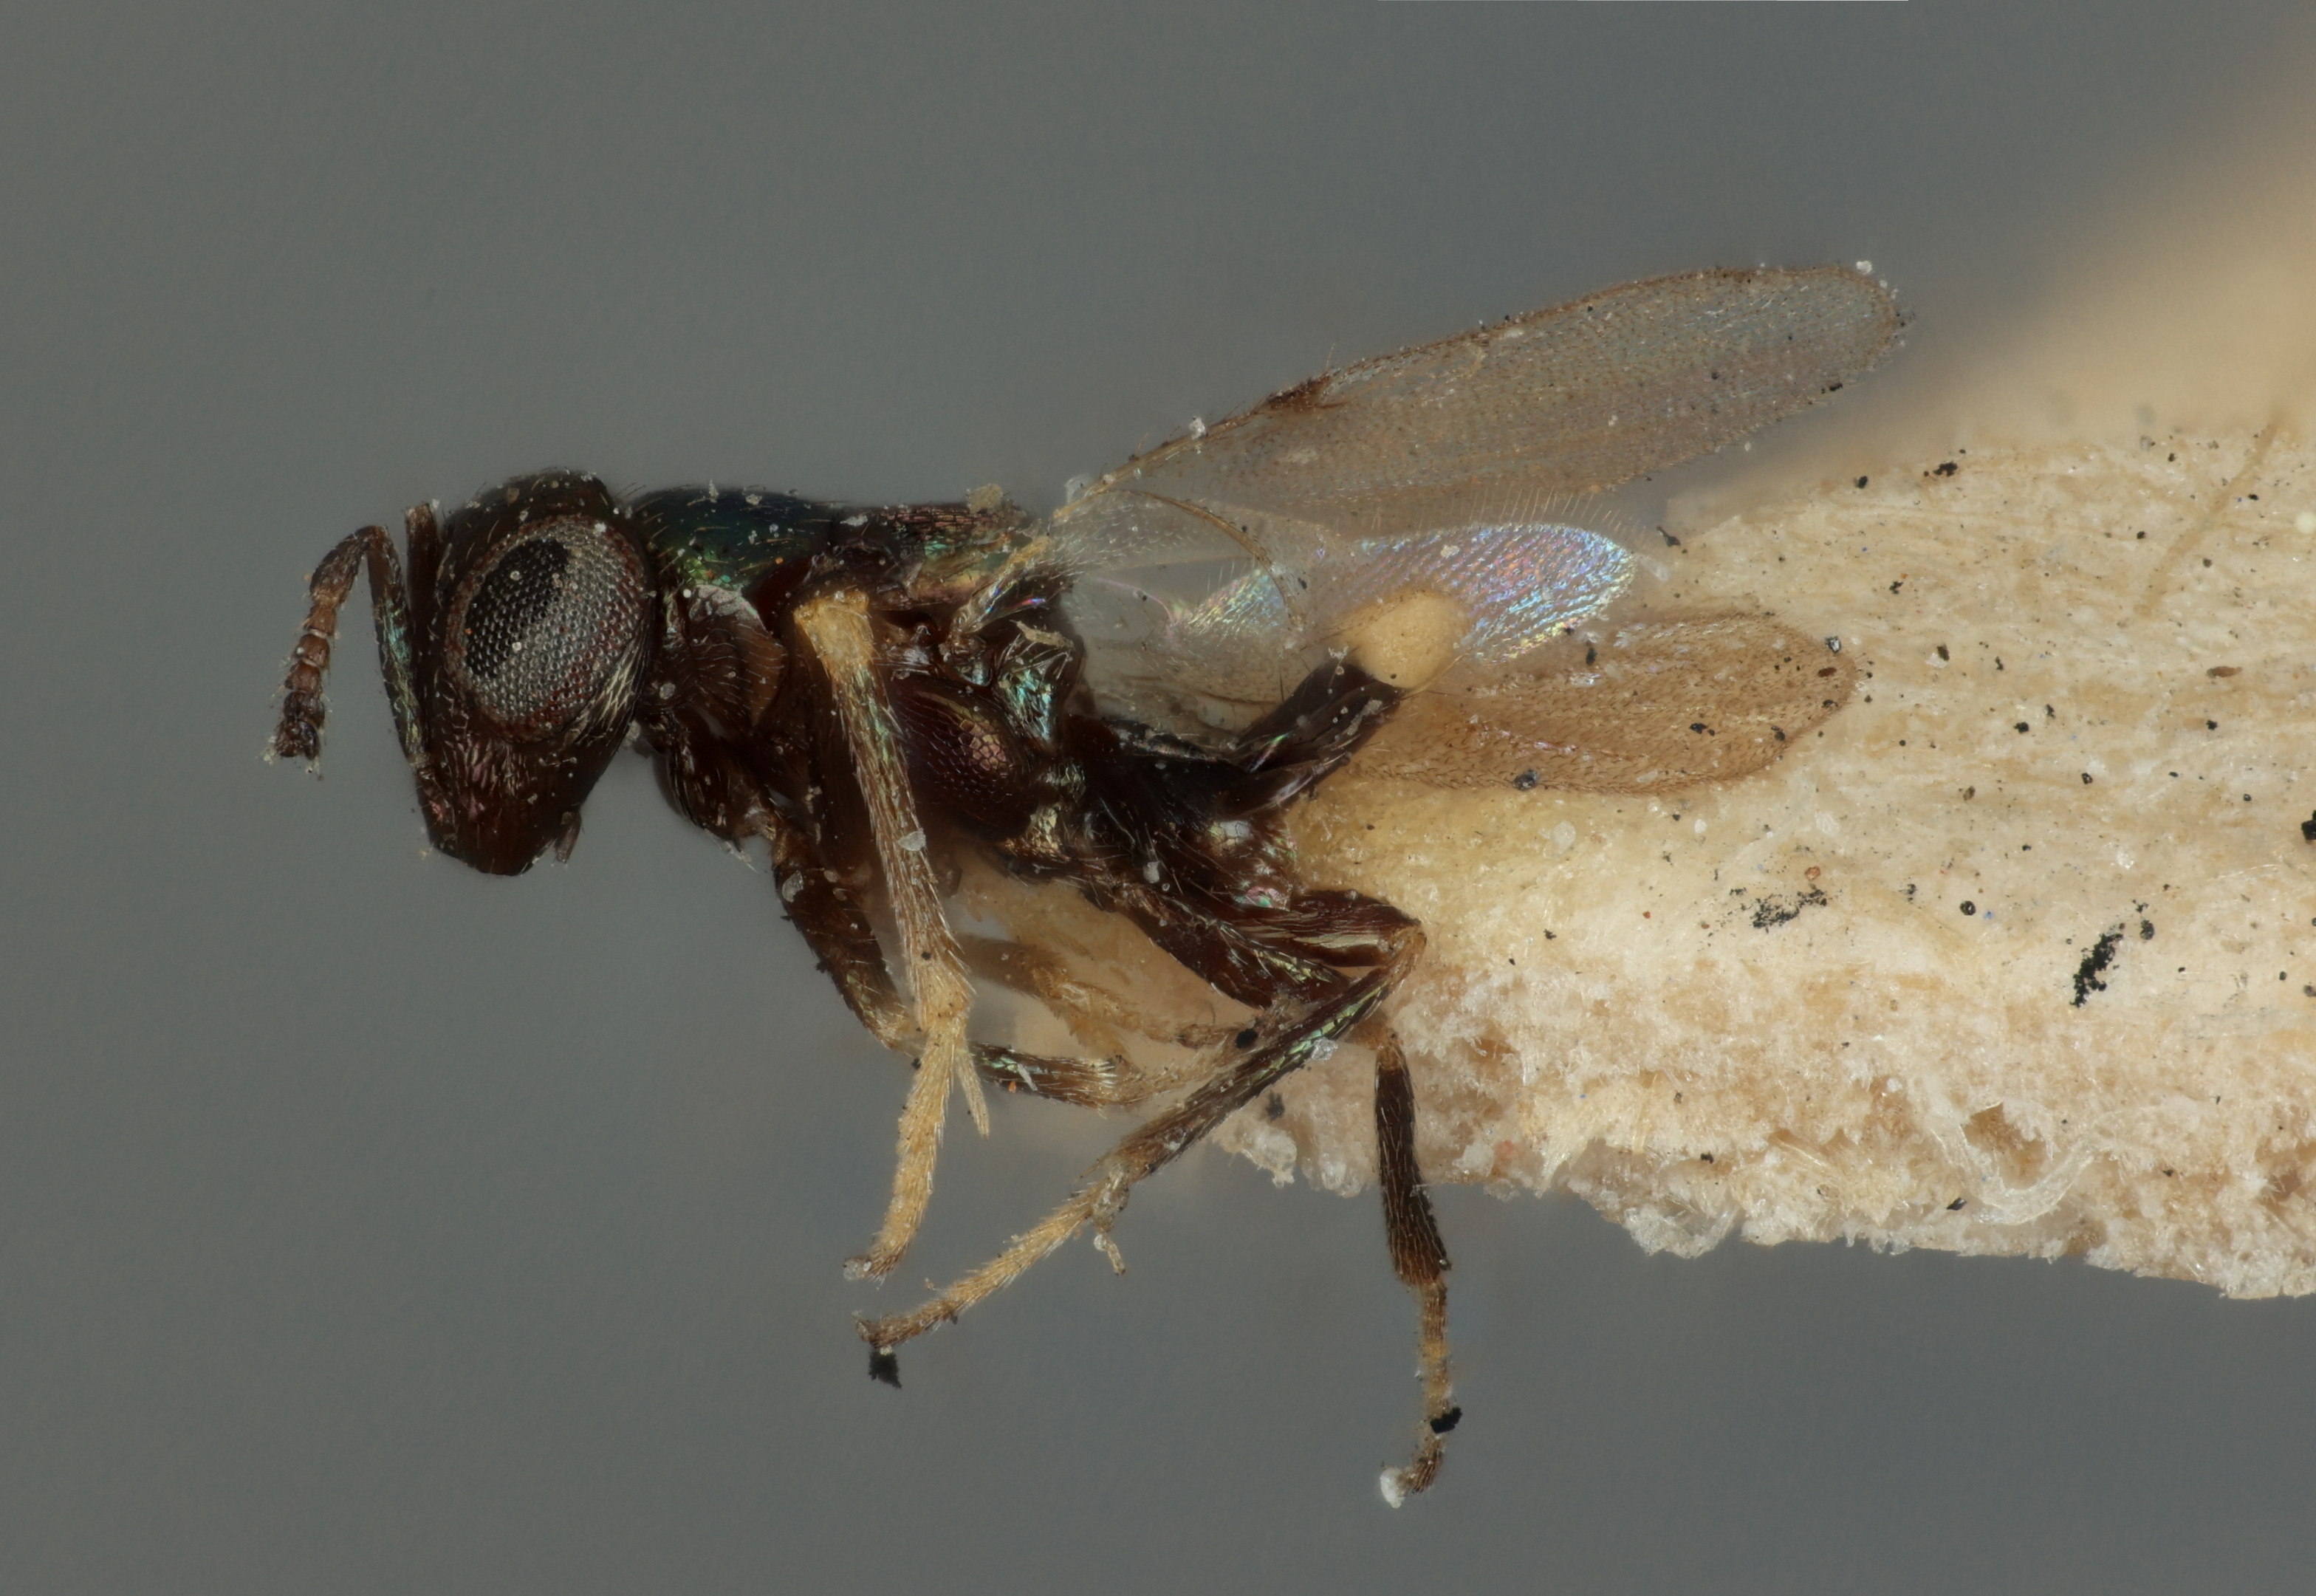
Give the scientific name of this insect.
Copidosoma celaenae
